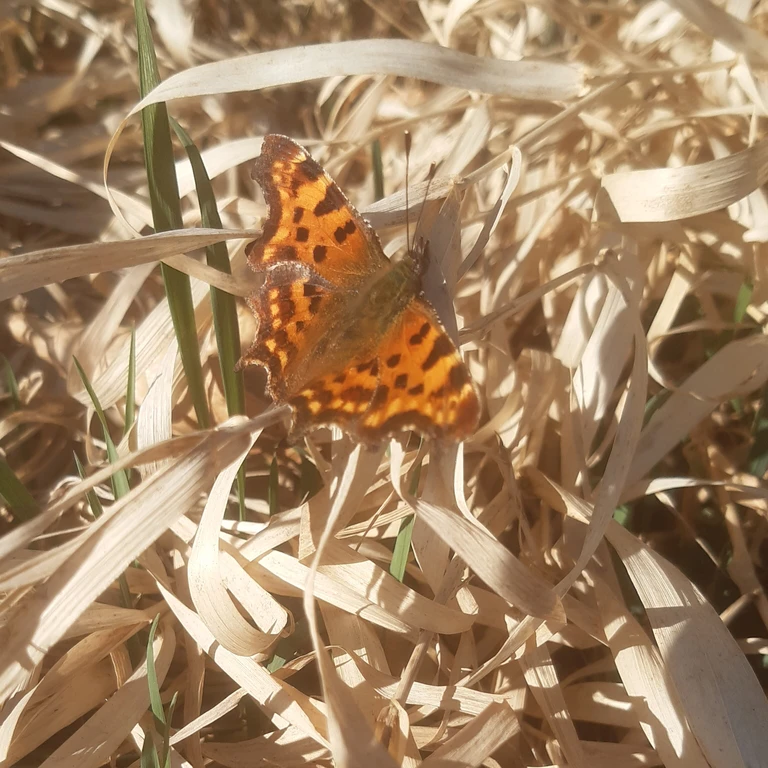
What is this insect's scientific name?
Polygonia c-album
